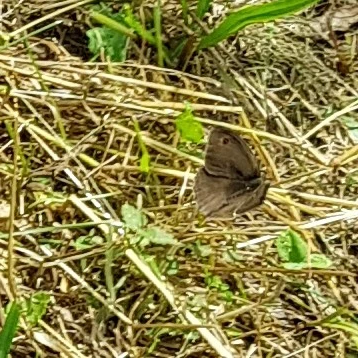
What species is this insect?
Maniola jurtina
